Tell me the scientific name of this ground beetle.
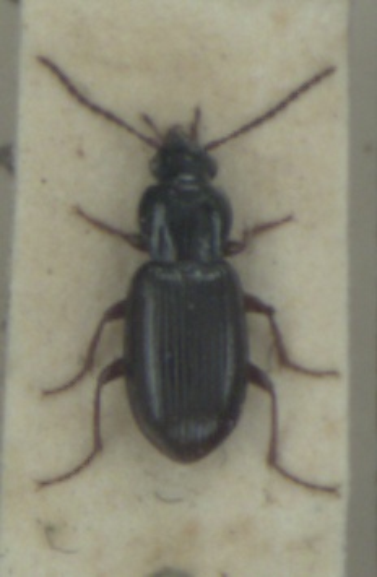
Pterostichus strenuus
